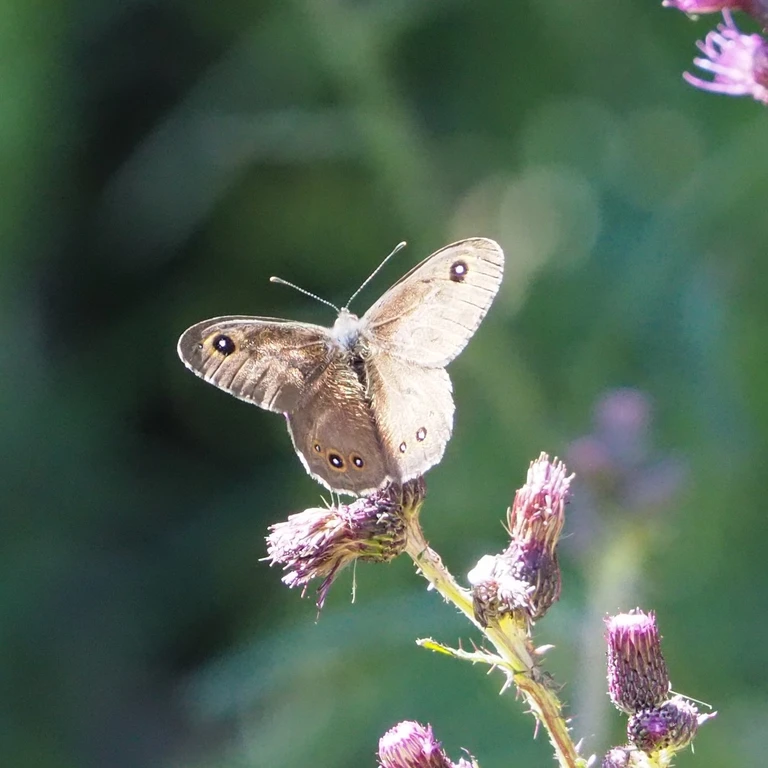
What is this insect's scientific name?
Lasiommata maera (also Pararge maera)
